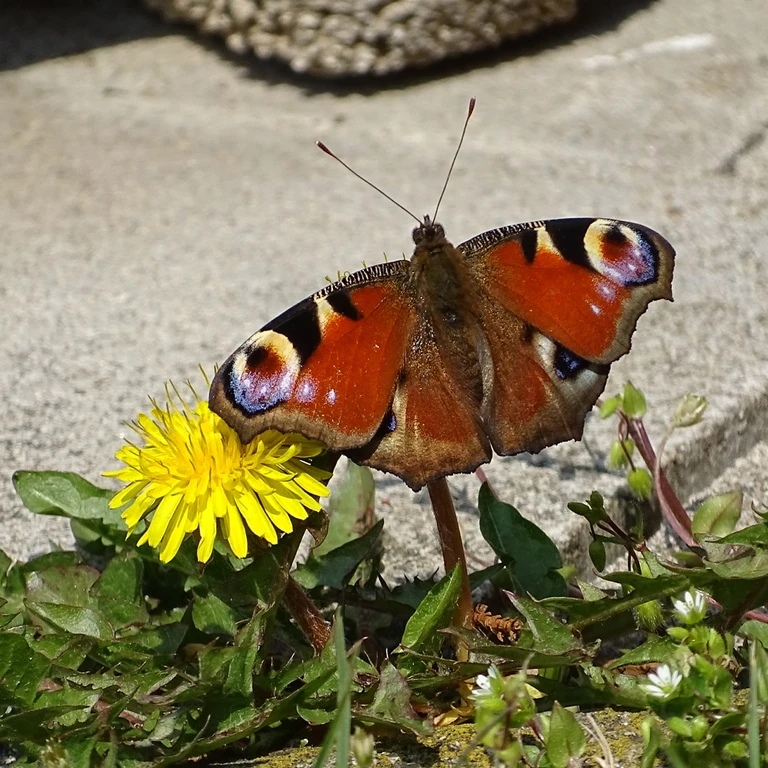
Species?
Aglais io
